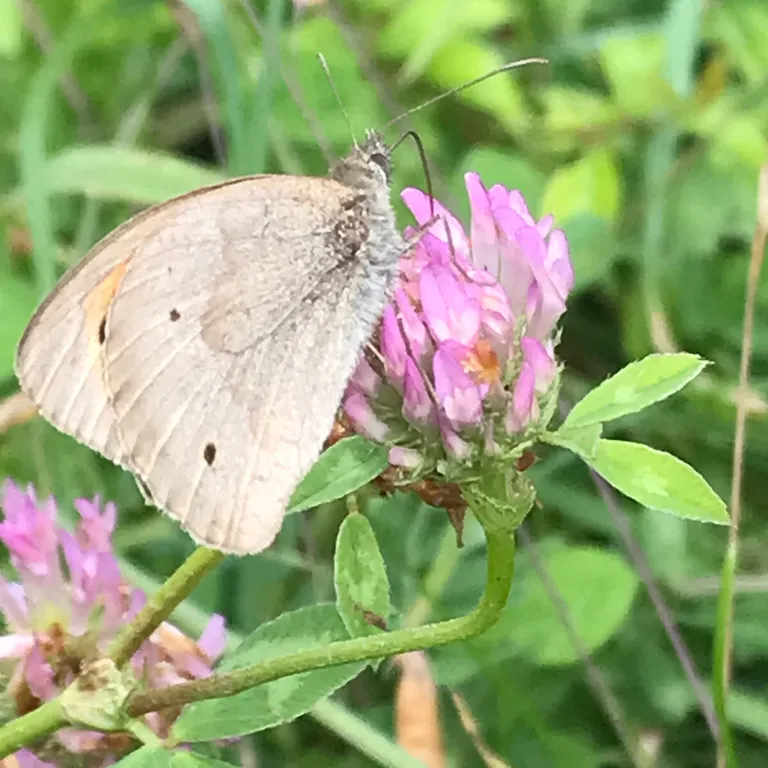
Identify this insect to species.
Maniola jurtina
